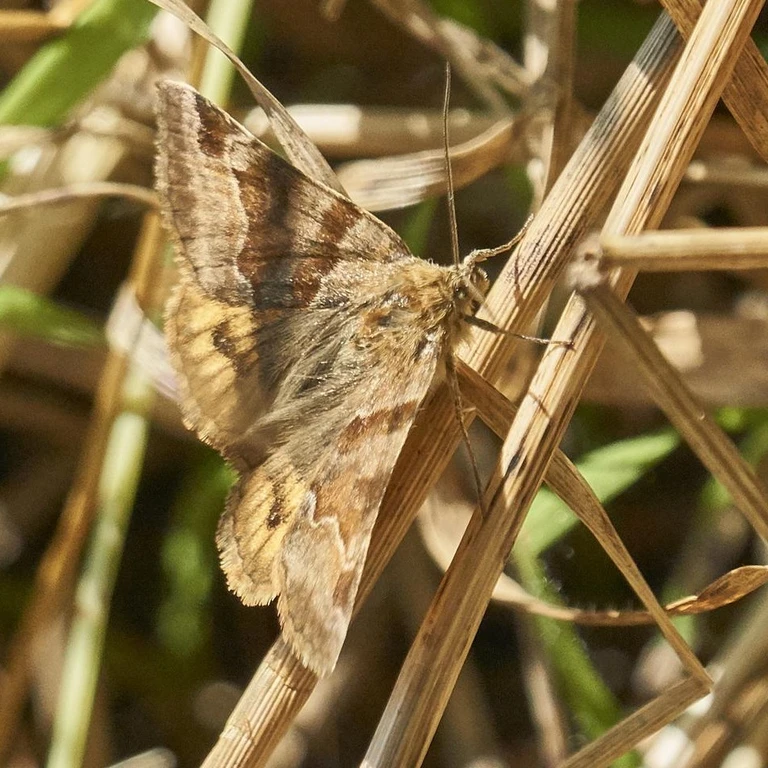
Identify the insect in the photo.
Euclidia glyphica
